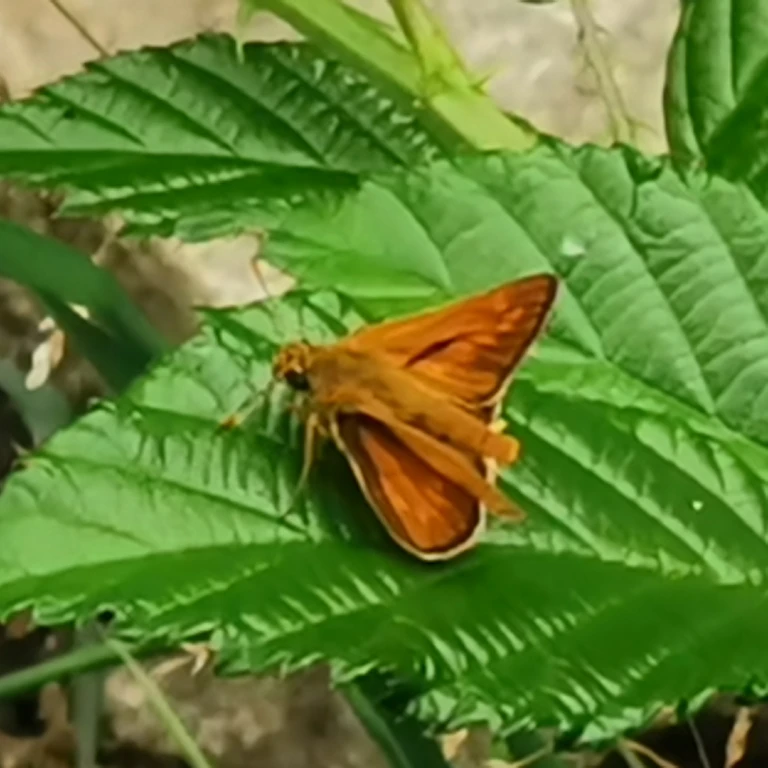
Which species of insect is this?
Ochlodes sylvanus (also Ochlodes venata)
